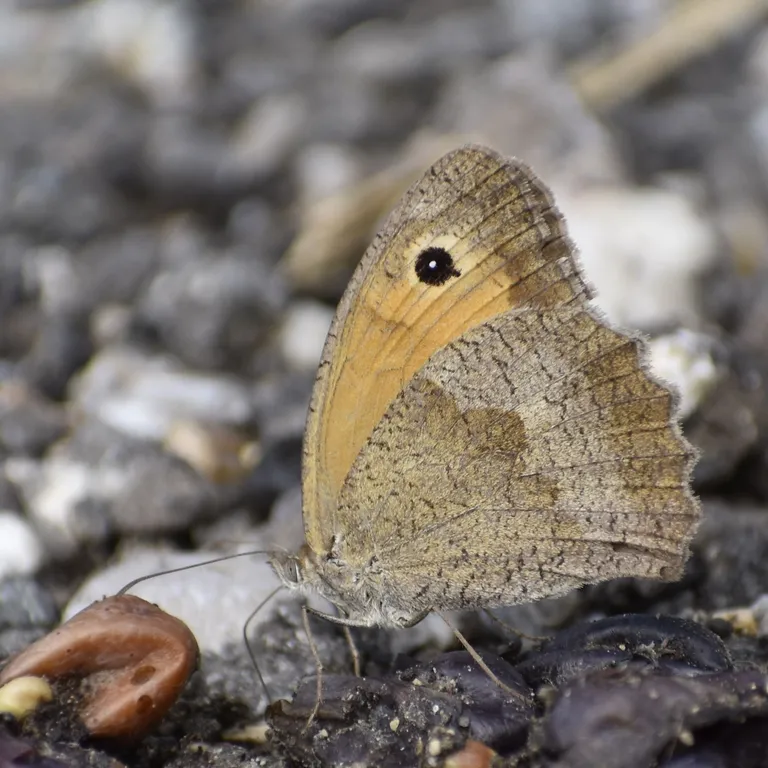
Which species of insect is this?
Maniola jurtina
